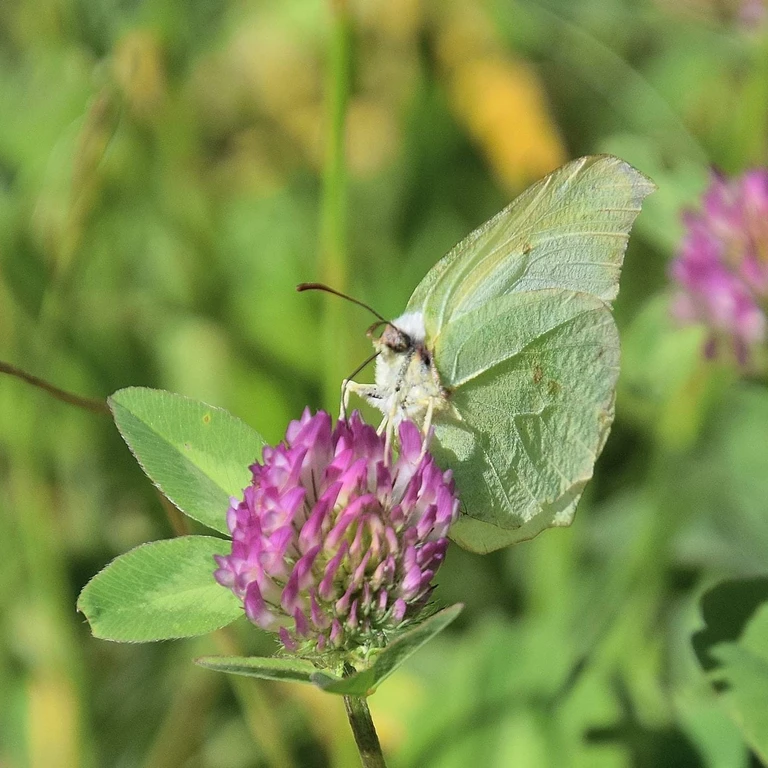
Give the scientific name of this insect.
Gonepteryx rhamni
